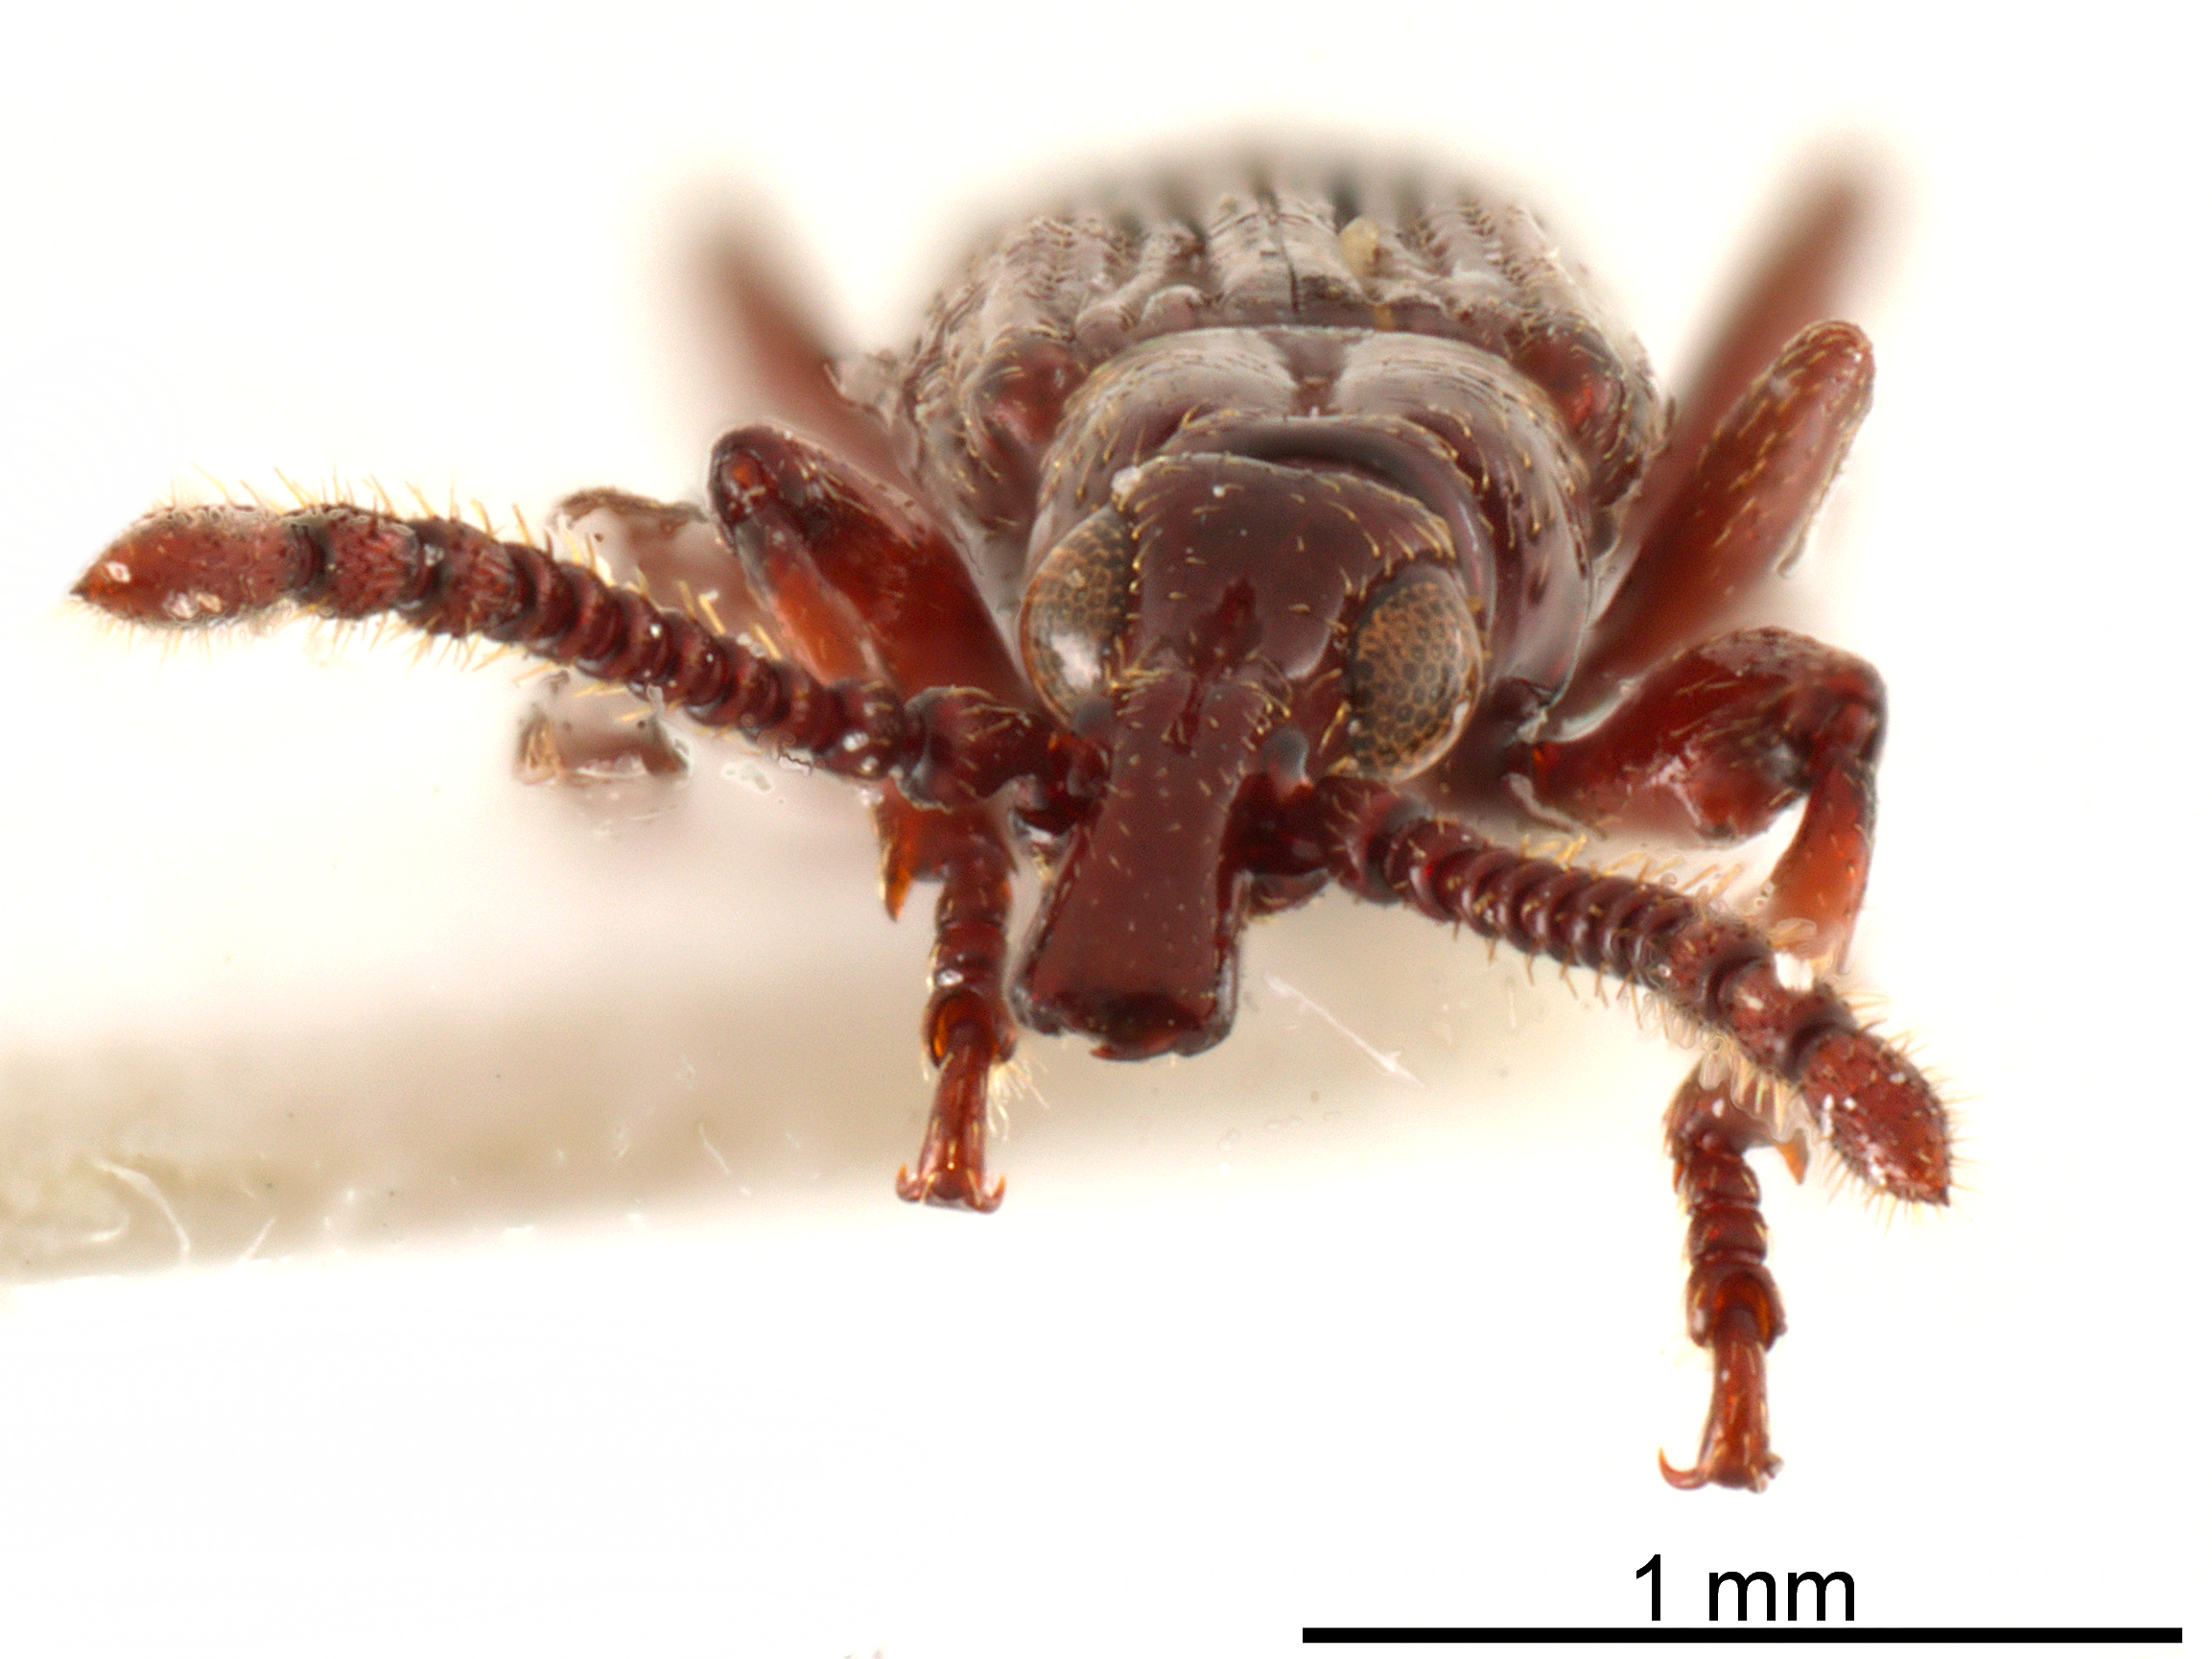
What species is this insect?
Stereodermus chontalensis
